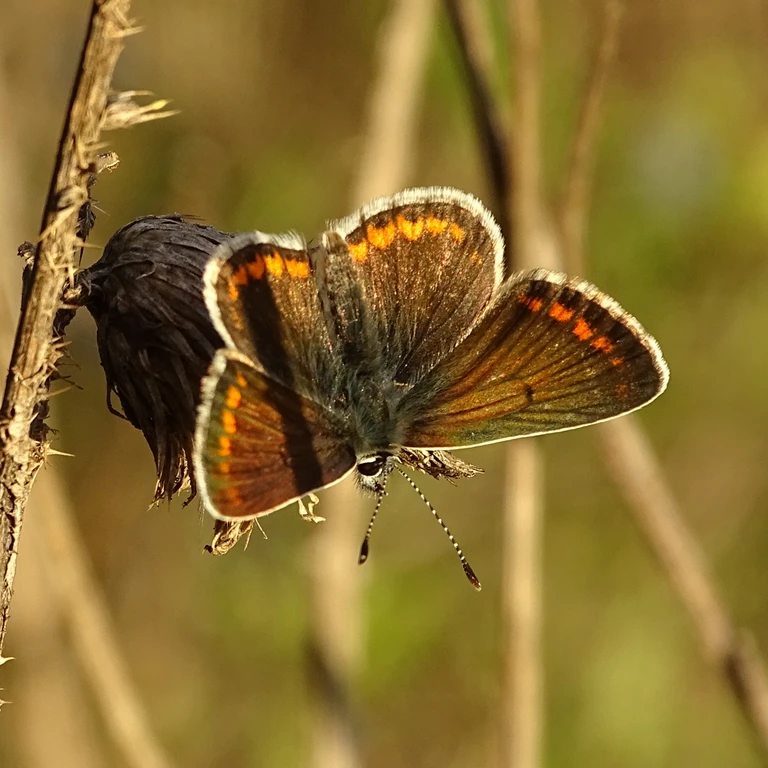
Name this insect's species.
Aricia agestis/artaxerxes
